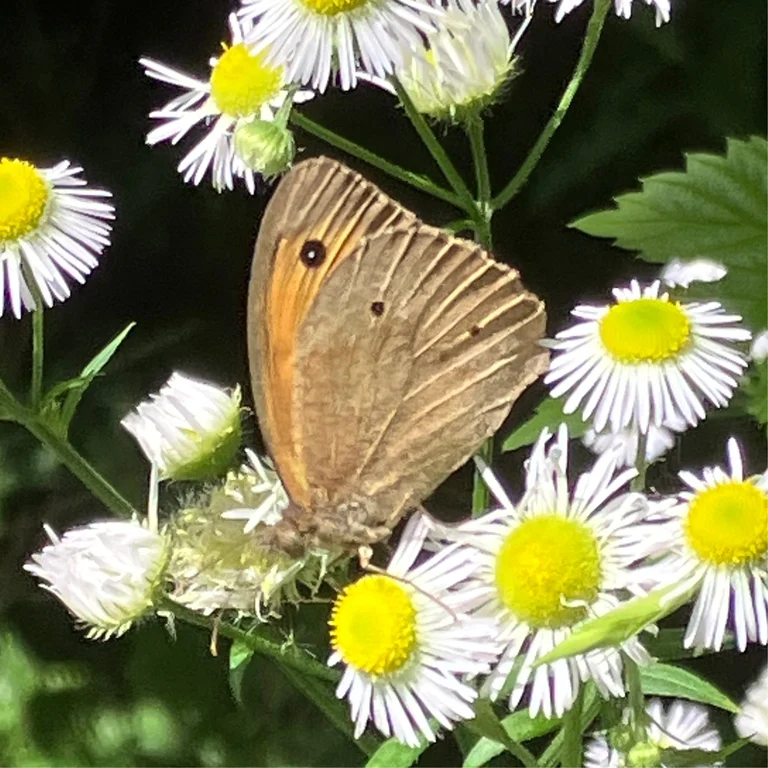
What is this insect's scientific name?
Maniola jurtina
